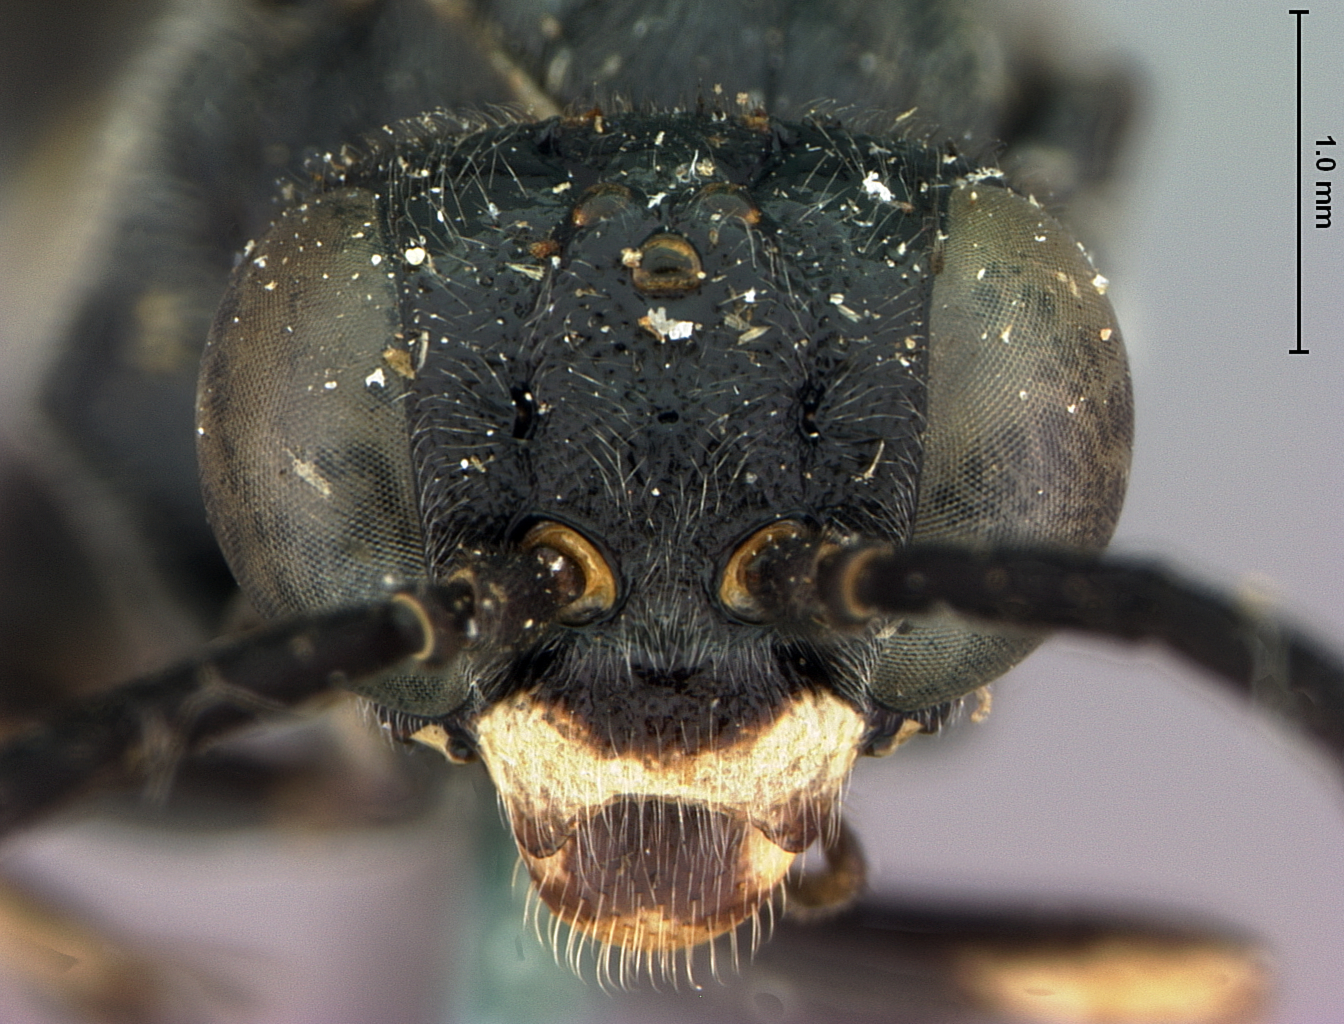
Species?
Macrophya errans
